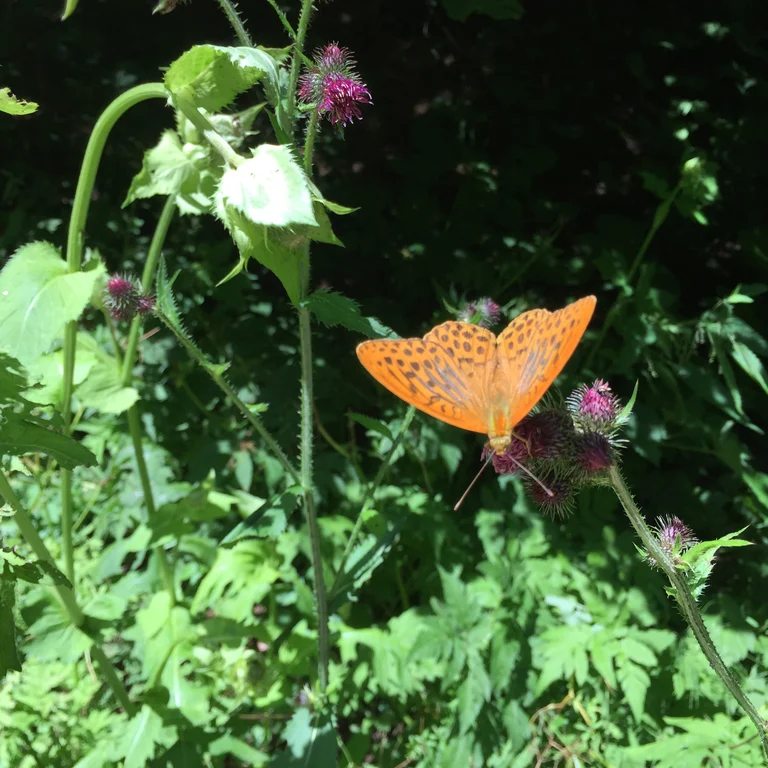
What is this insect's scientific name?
Argynnis paphia
